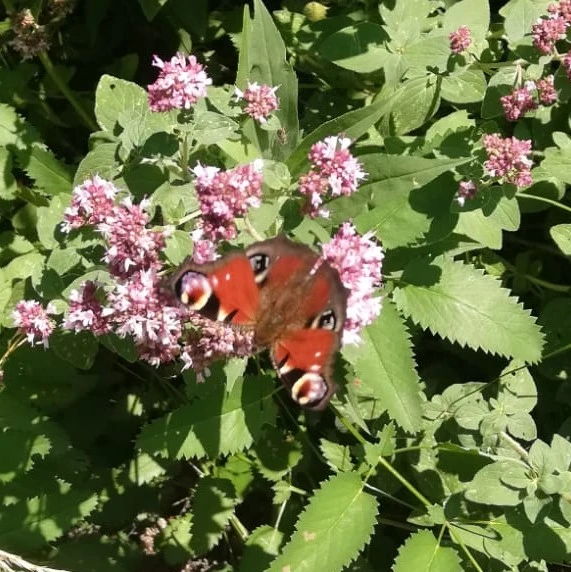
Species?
Aglais io
